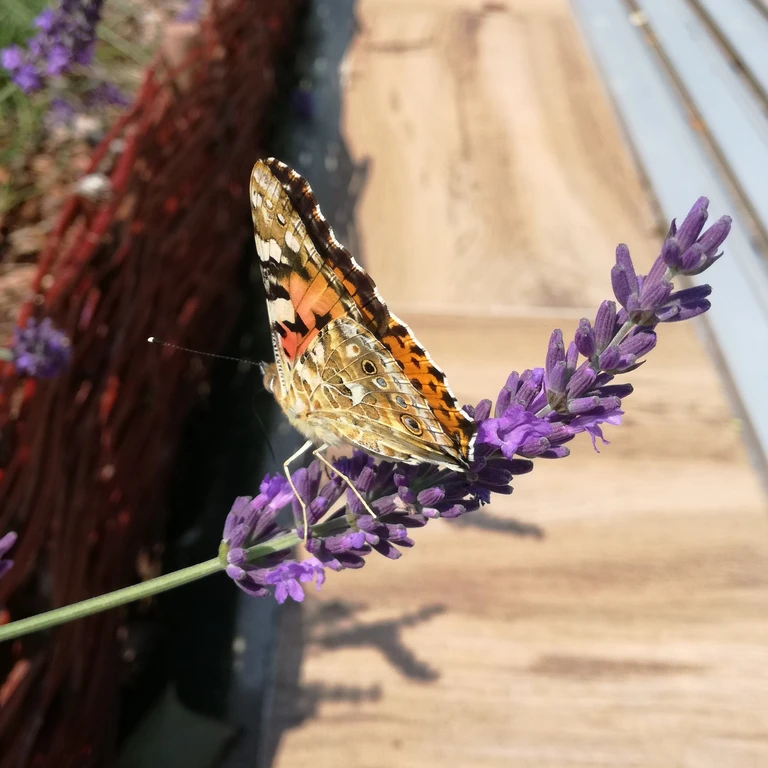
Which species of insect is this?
Vanessa cardui
